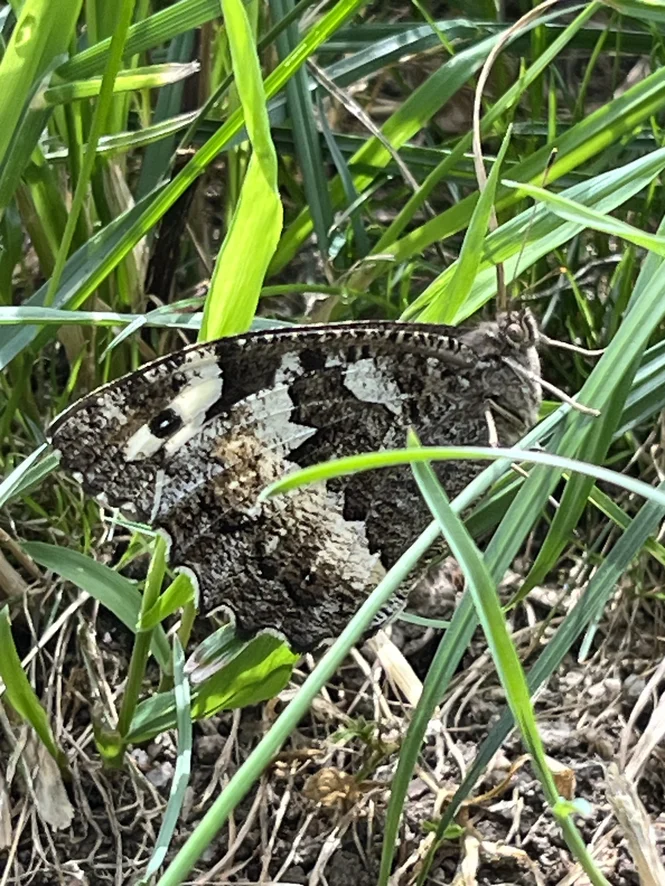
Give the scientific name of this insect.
Brintesia circe
